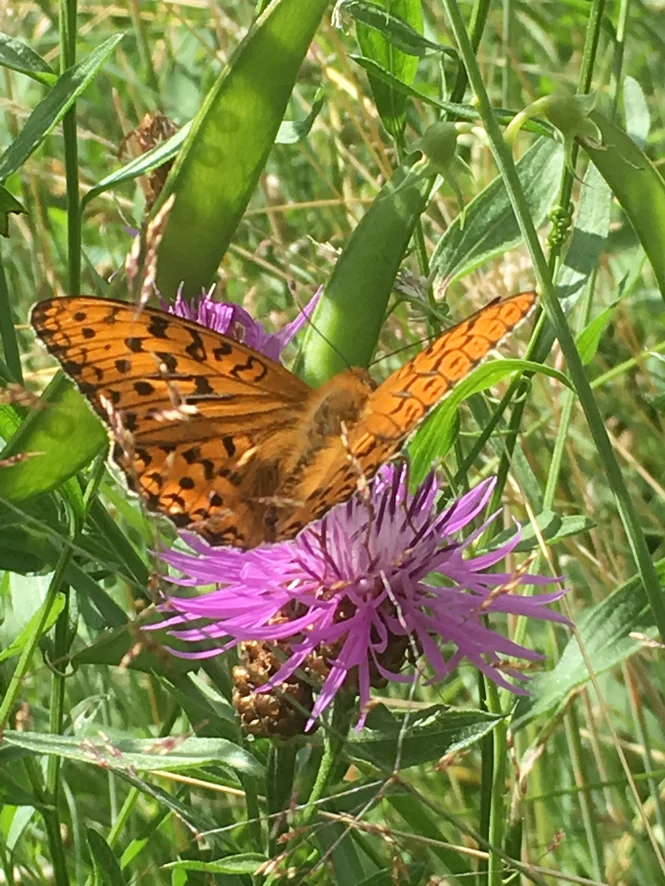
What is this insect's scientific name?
Fabriciana adippe
